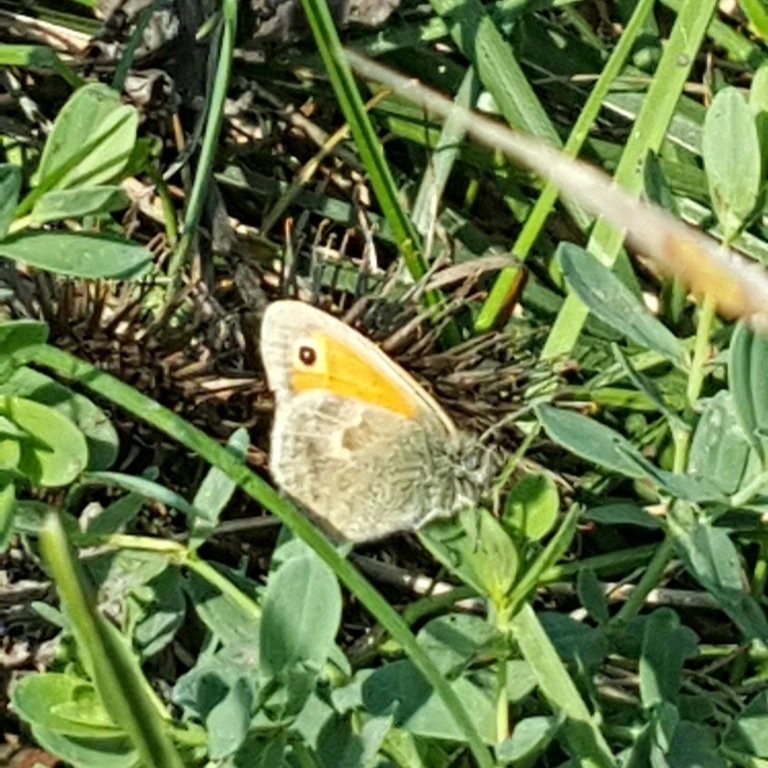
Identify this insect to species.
Coenonympha pamphilus
